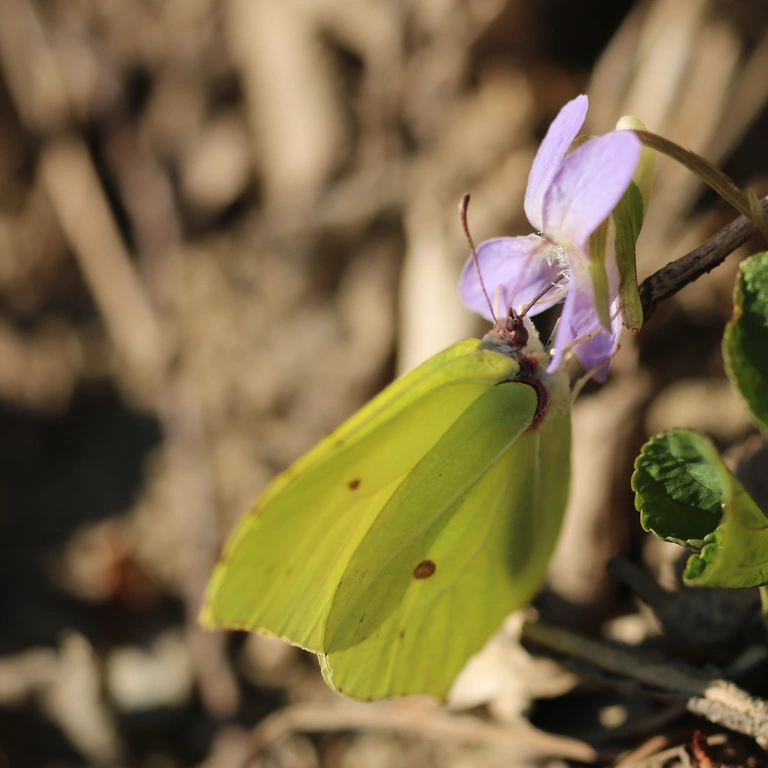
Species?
Gonepteryx rhamni
